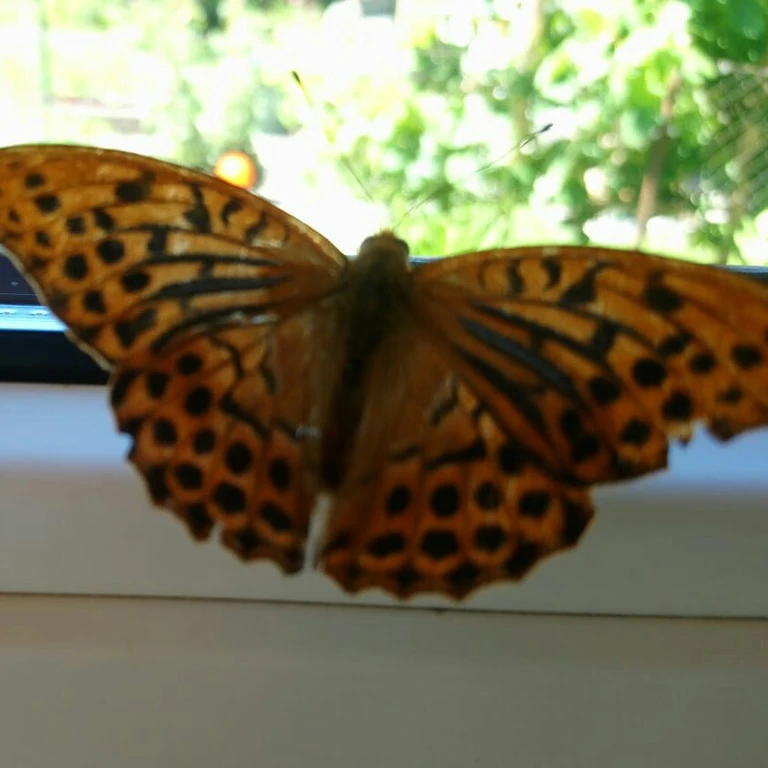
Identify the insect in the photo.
Argynnis paphia
